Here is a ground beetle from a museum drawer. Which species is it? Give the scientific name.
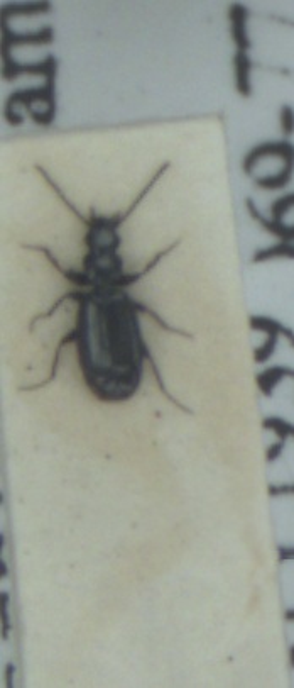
Microlestes maurus
